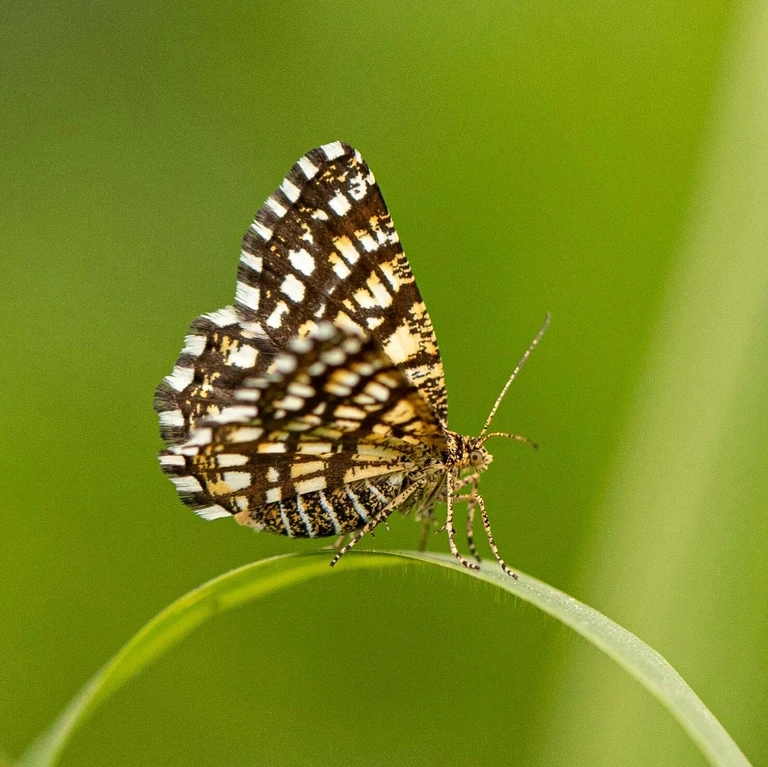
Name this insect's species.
Chiasmia clathrata
